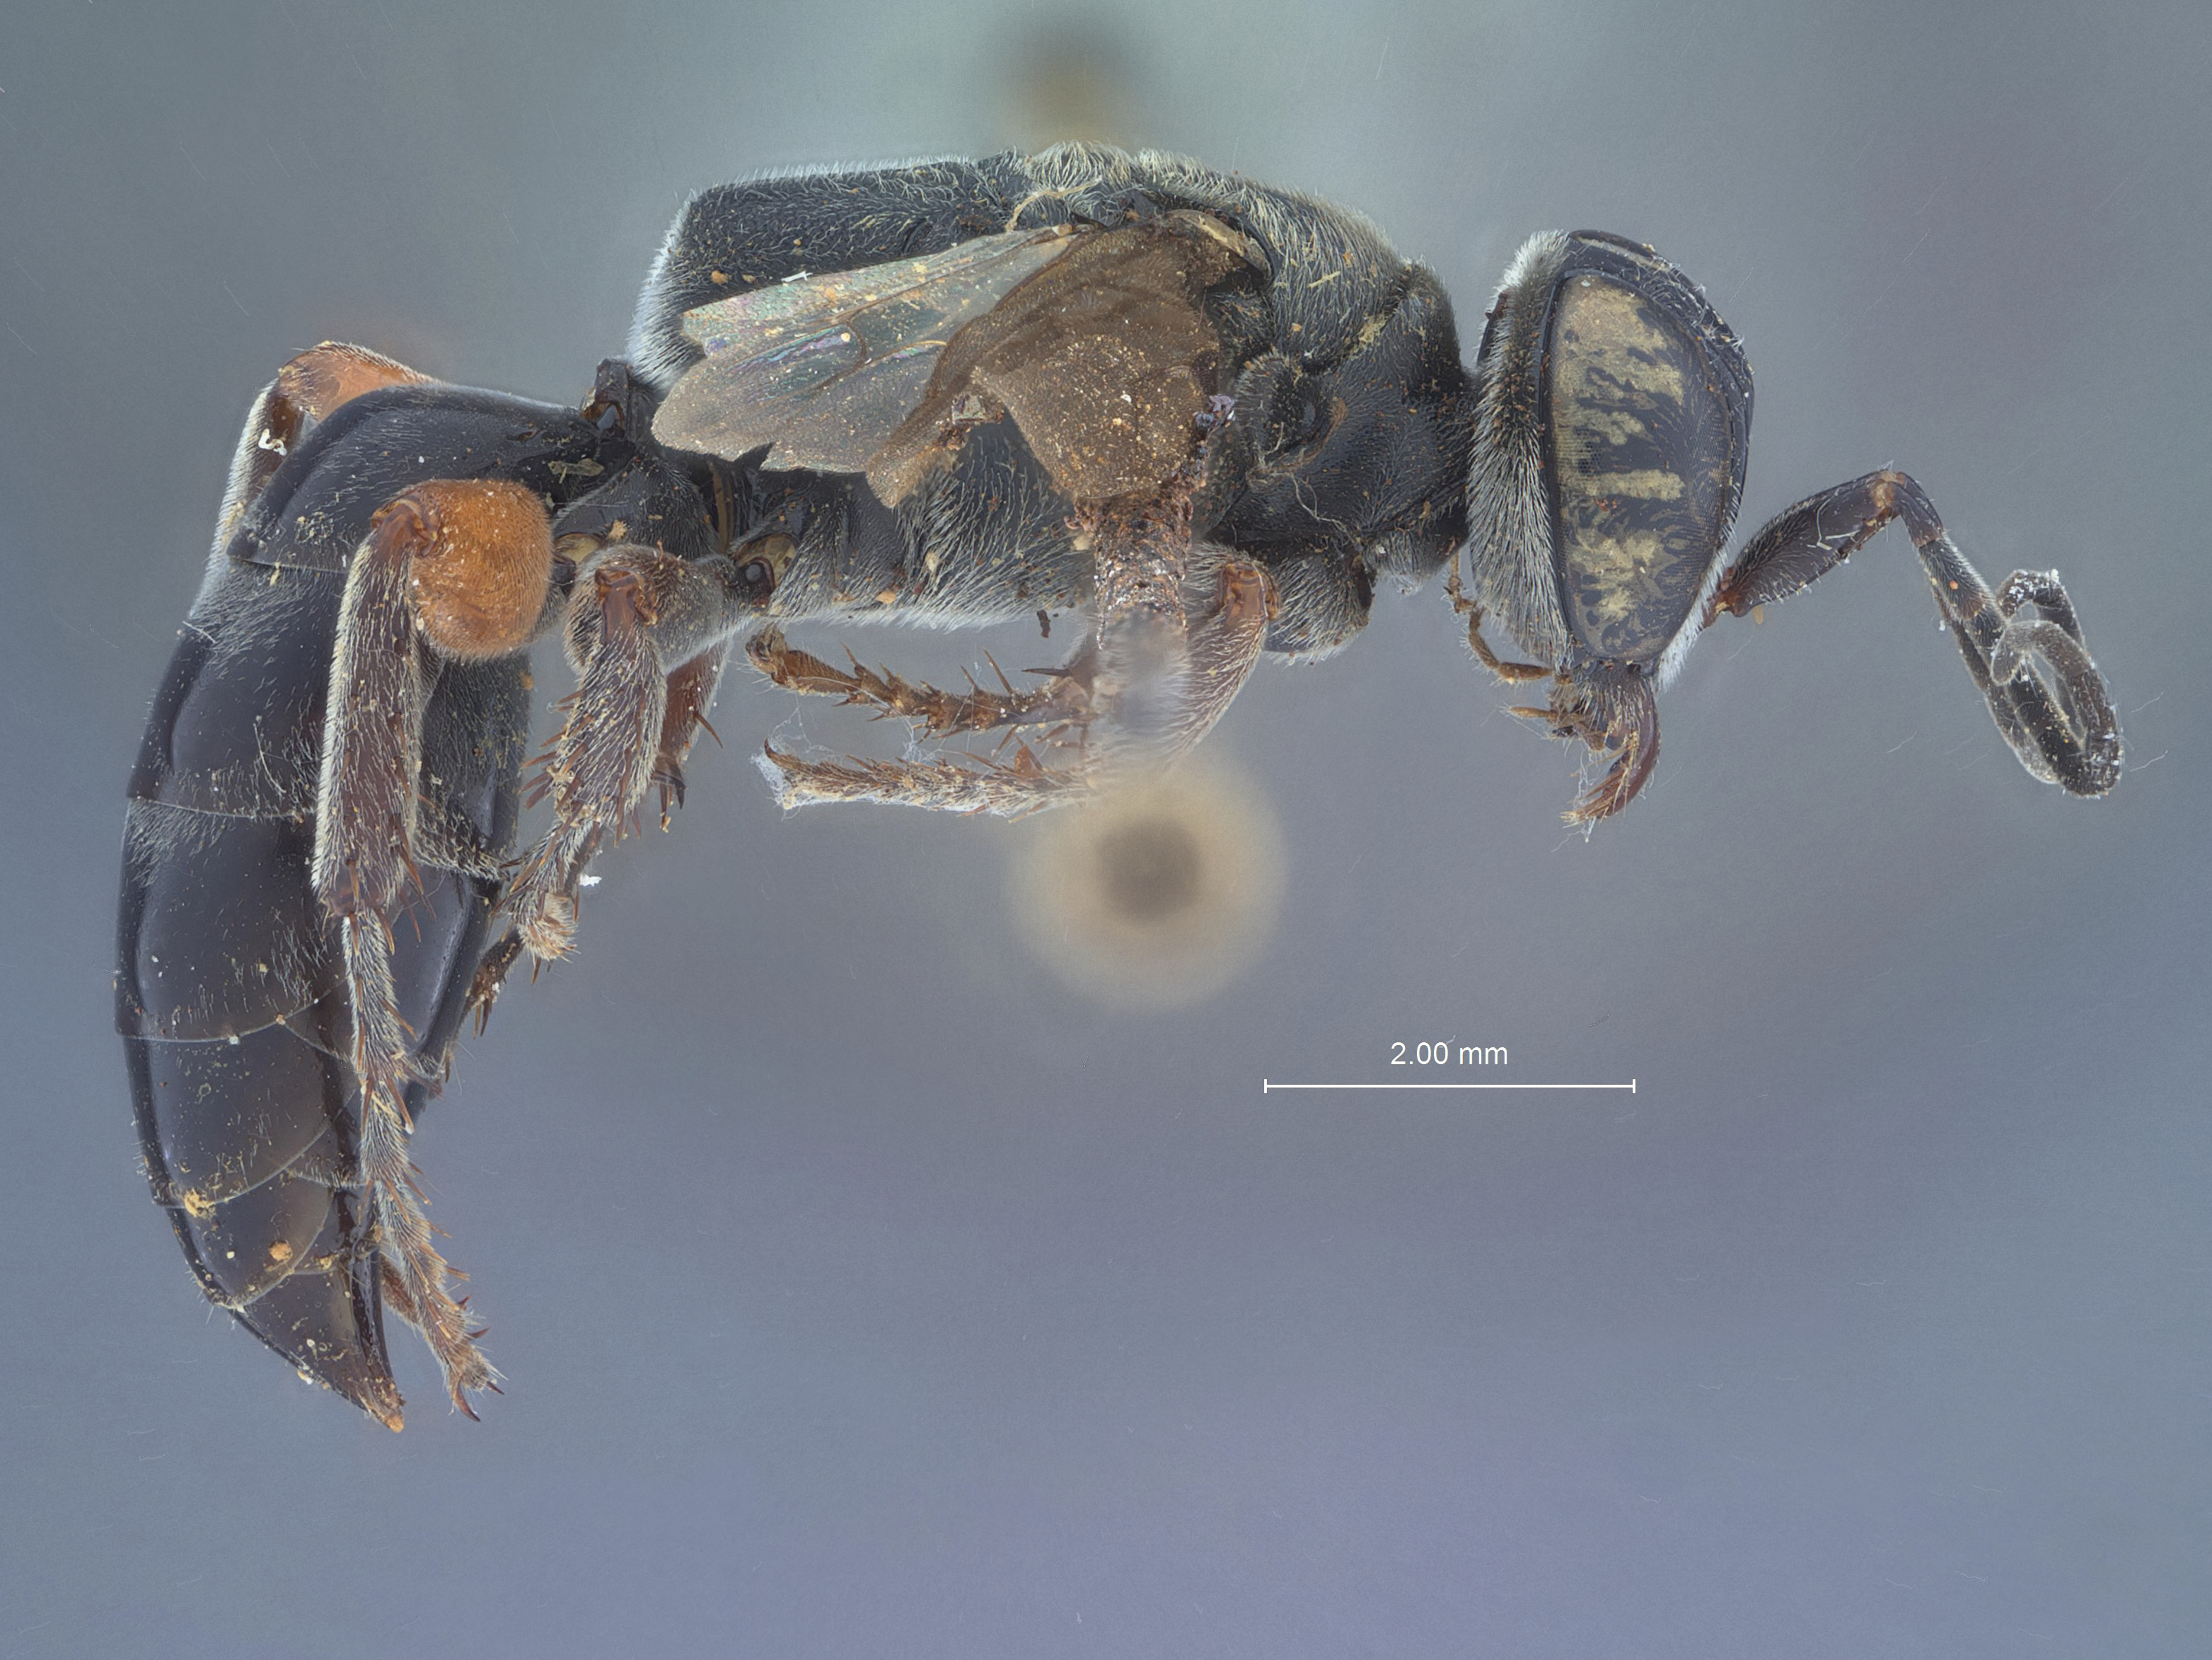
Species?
Larra vechti
